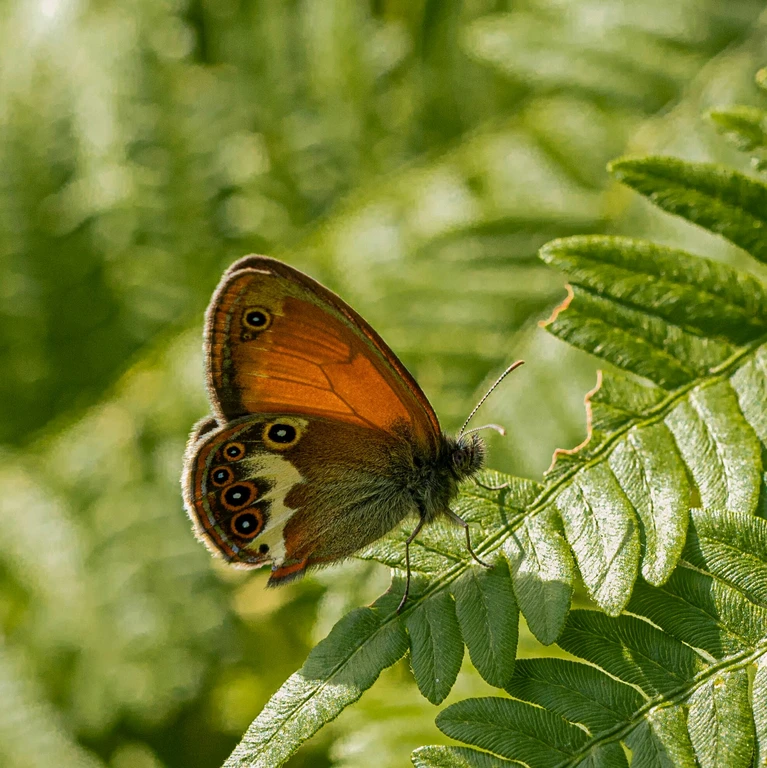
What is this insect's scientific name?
Coenonympha arcania
